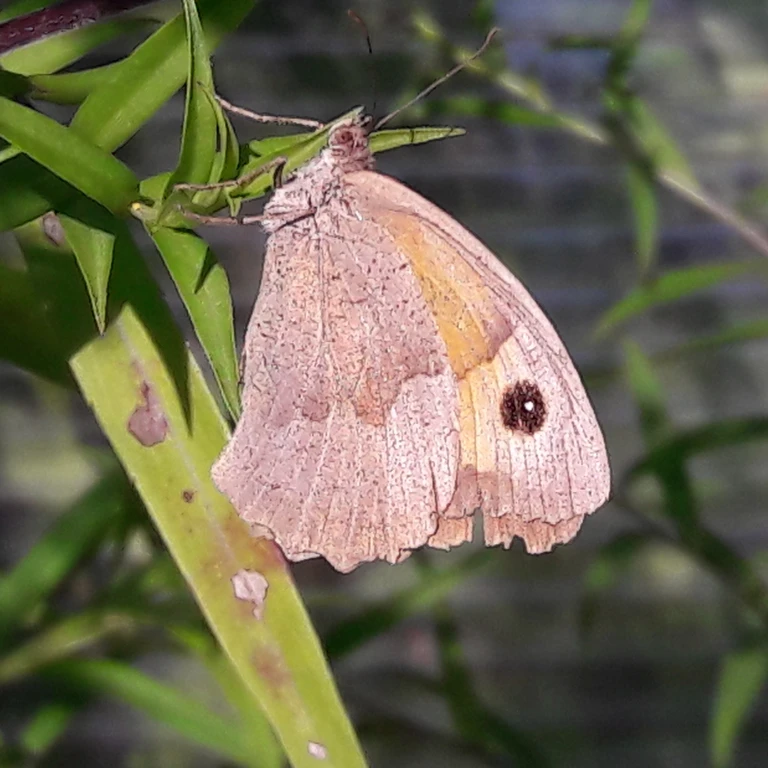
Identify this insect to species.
Maniola jurtina
